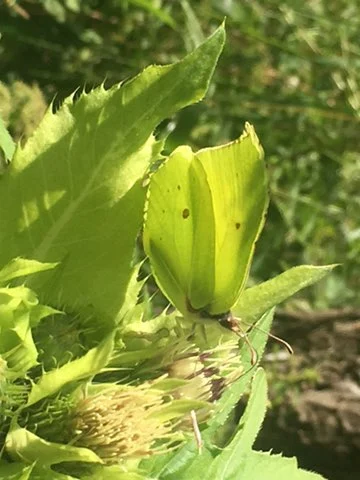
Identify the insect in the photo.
Gonepteryx rhamni
